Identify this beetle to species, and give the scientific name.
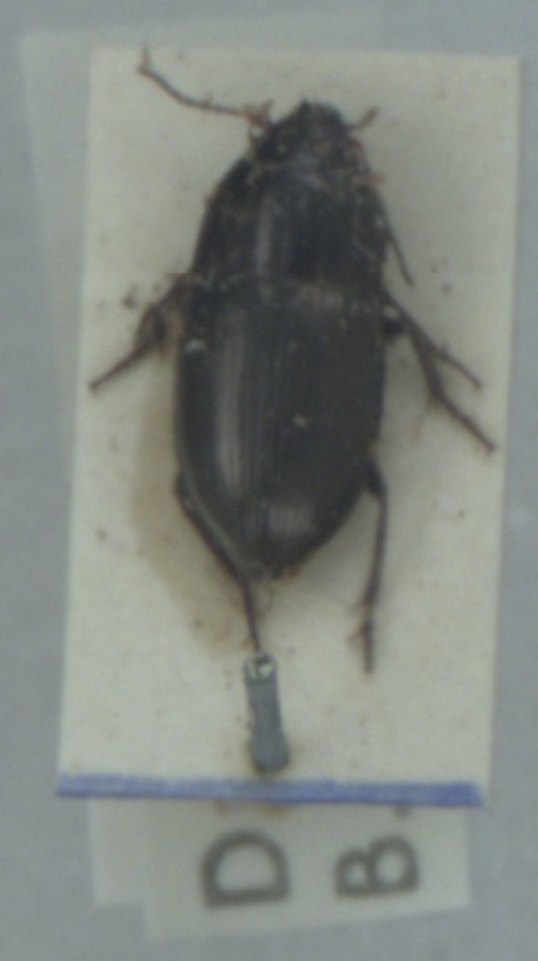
Amara communis
